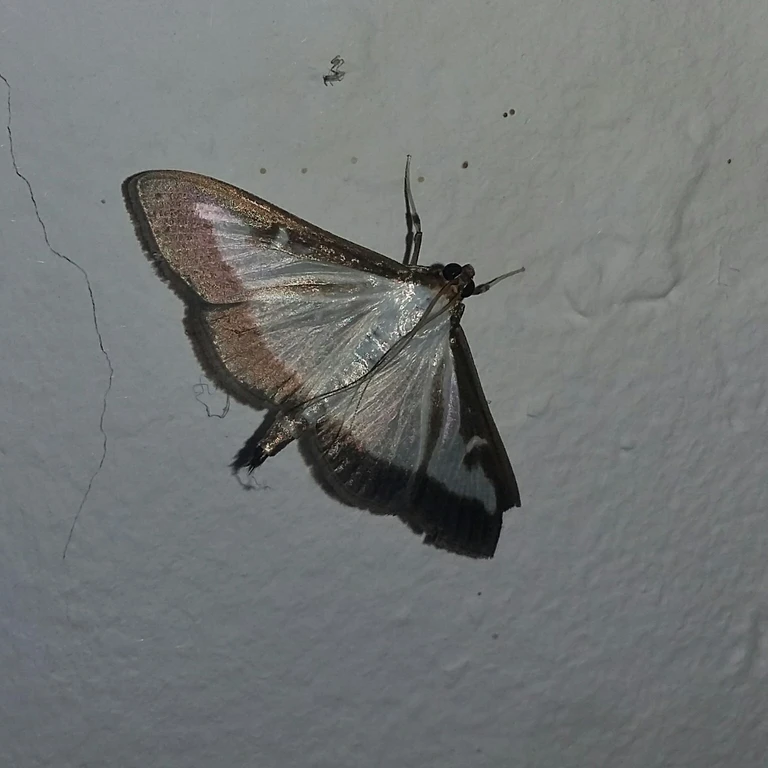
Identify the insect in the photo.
Cydalima perspectalis
